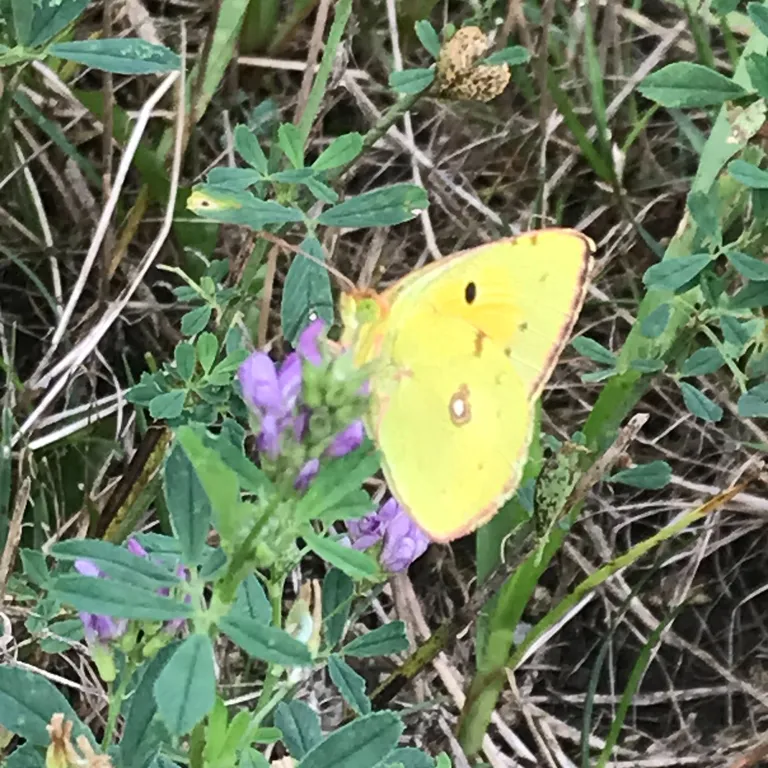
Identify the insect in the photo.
Colias croceus
